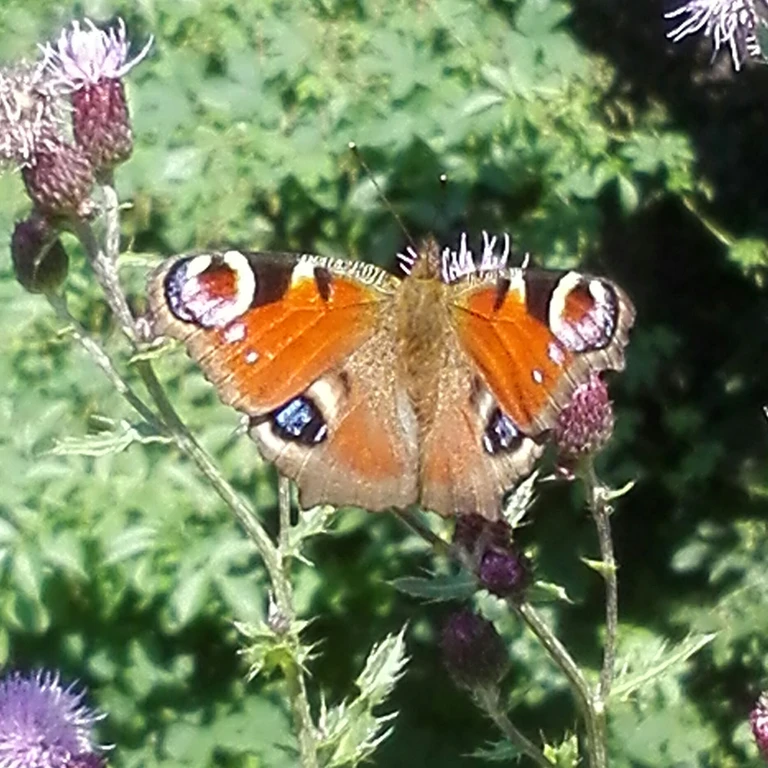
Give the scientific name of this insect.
Aglais io
